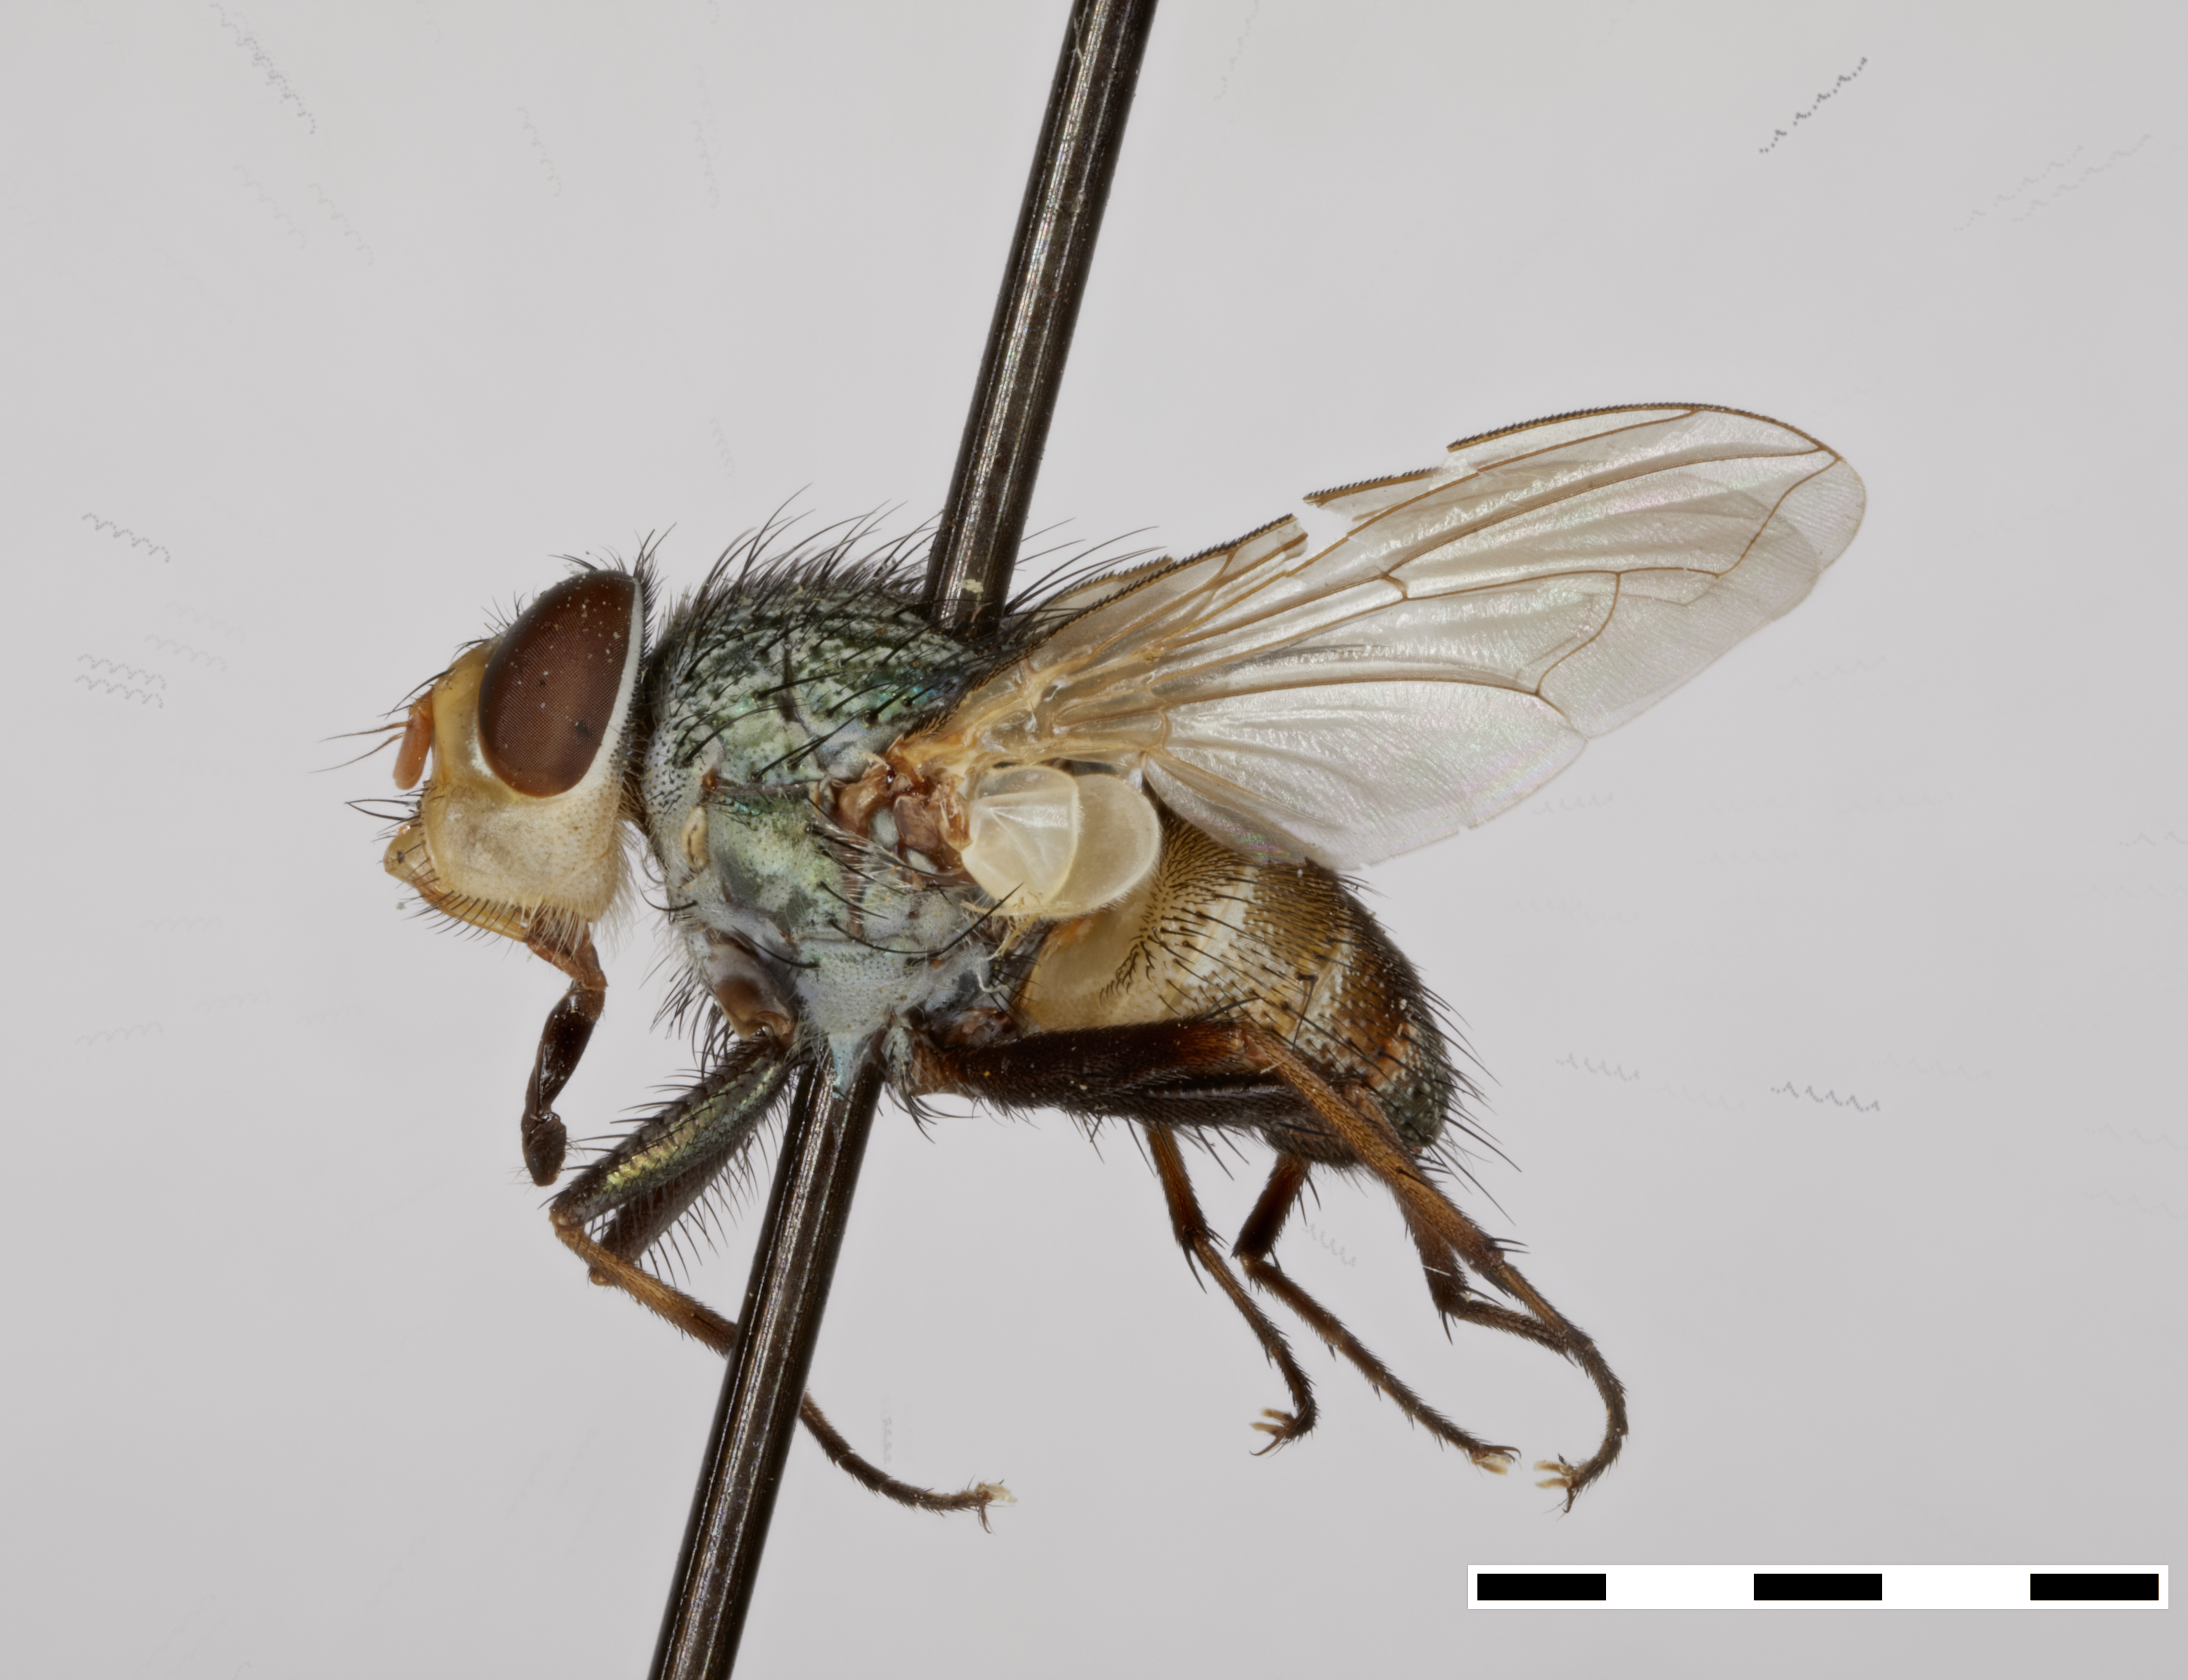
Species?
Metallea ilingworthi (also Metallea illingworthi)
